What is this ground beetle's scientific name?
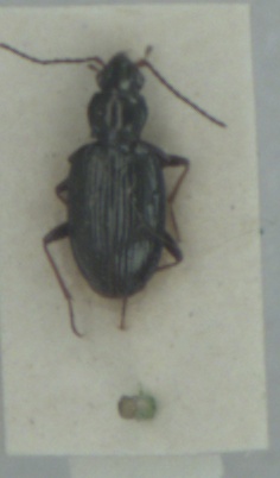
Bembidion tibiale
